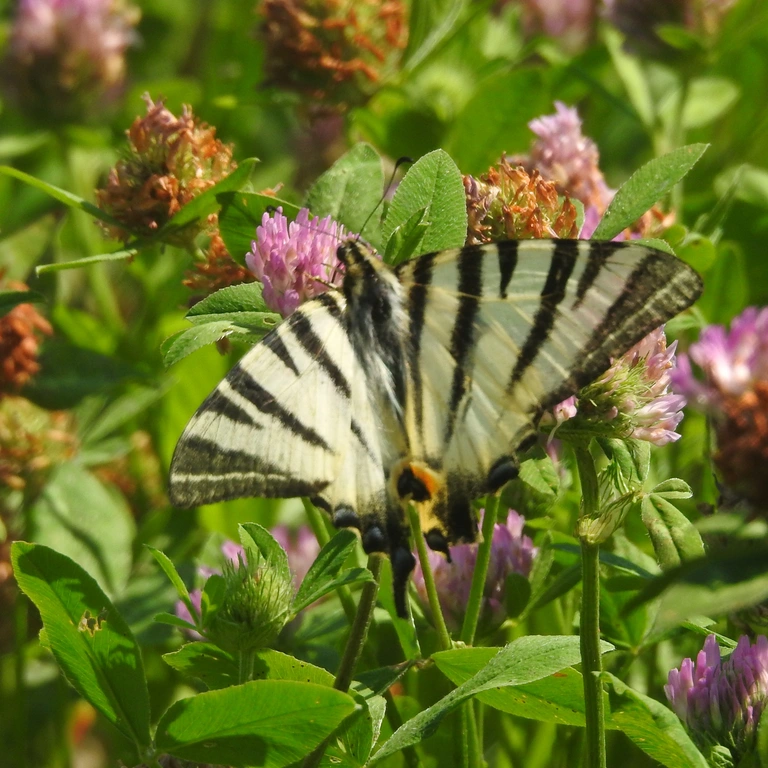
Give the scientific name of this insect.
Iphiclides podalirius
